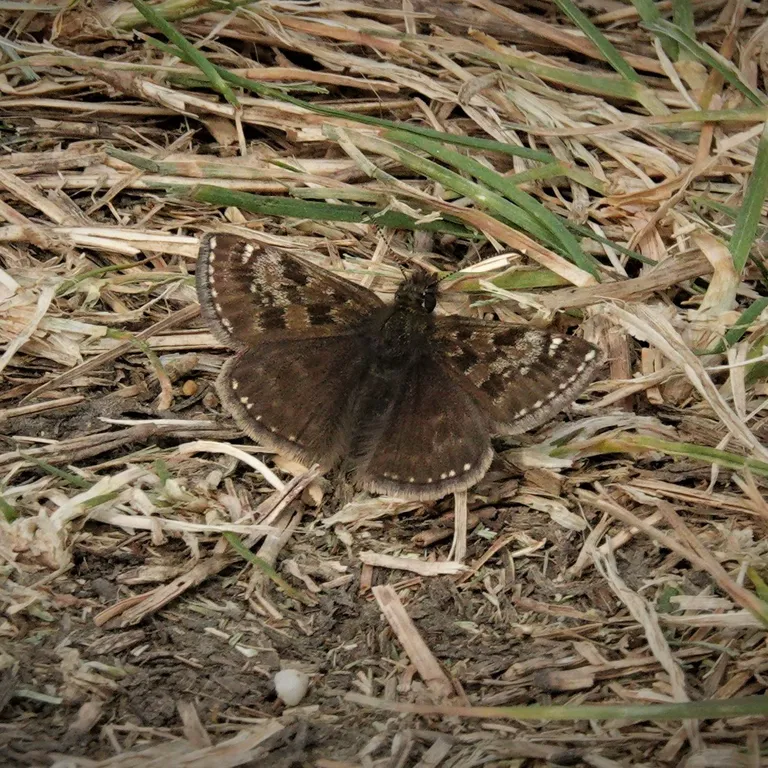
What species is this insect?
Erynnis tages
